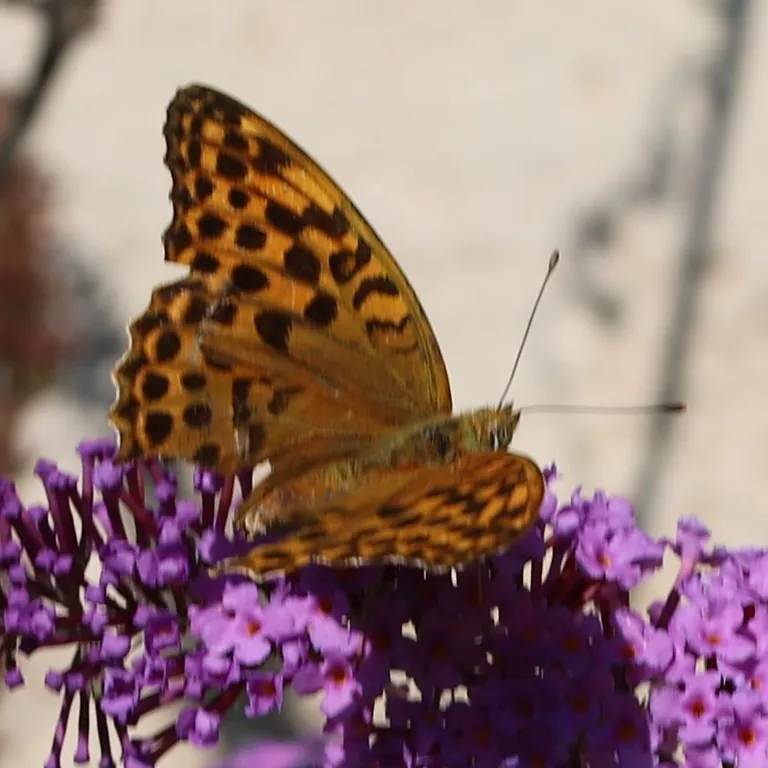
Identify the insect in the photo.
Argynnis paphia
